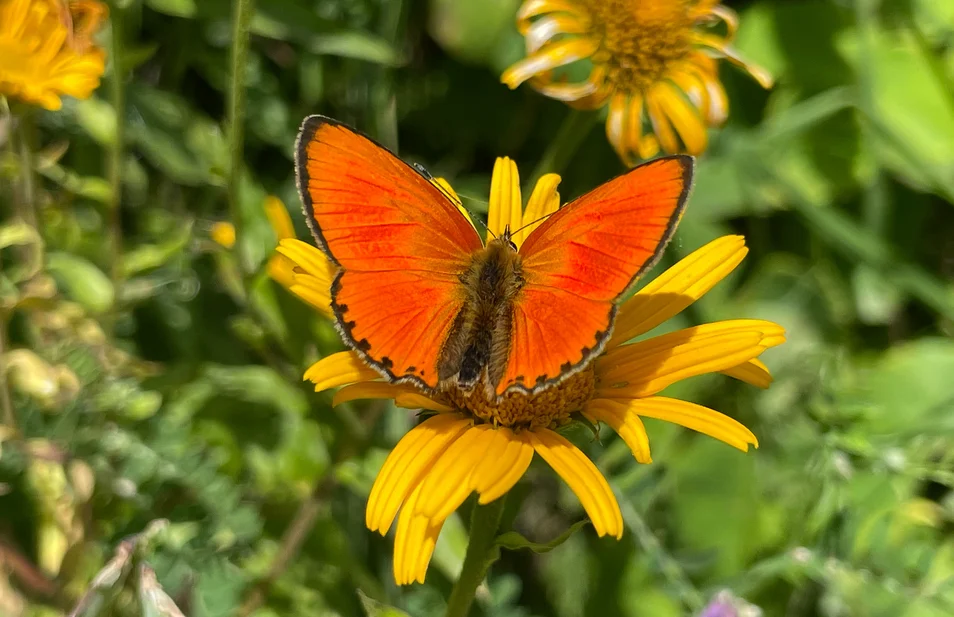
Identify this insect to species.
Lycaena virgaureae
